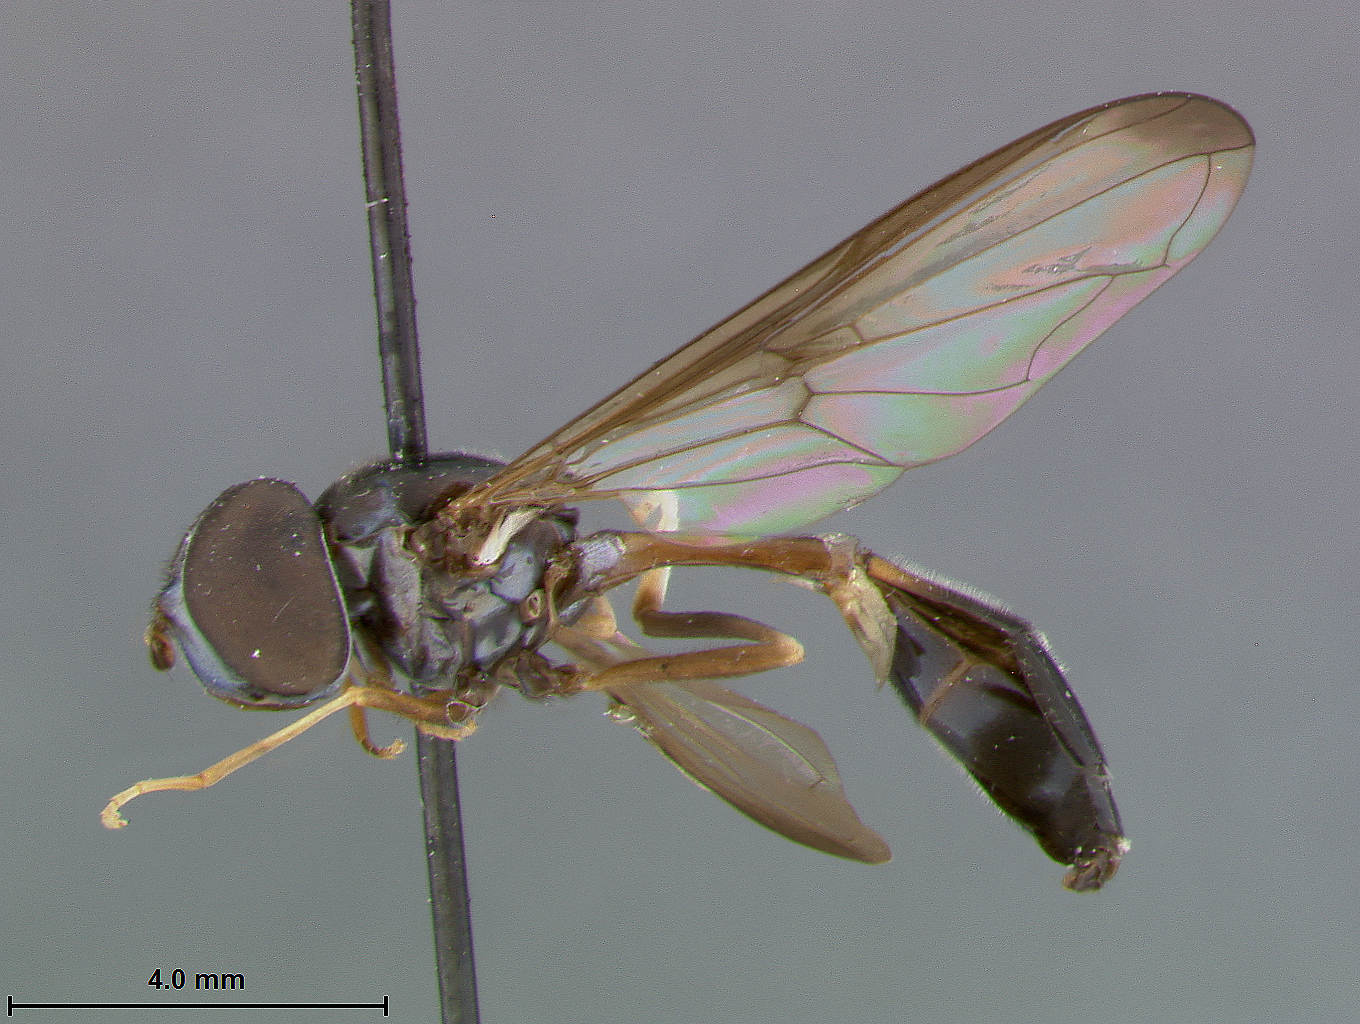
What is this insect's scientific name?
Baccha bella
